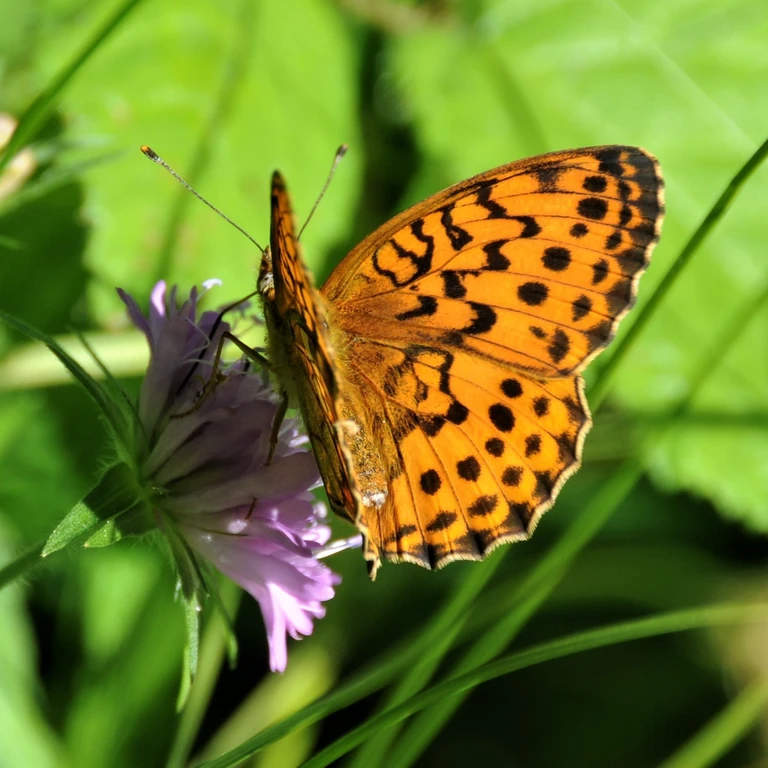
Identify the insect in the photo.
Brenthis daphne
